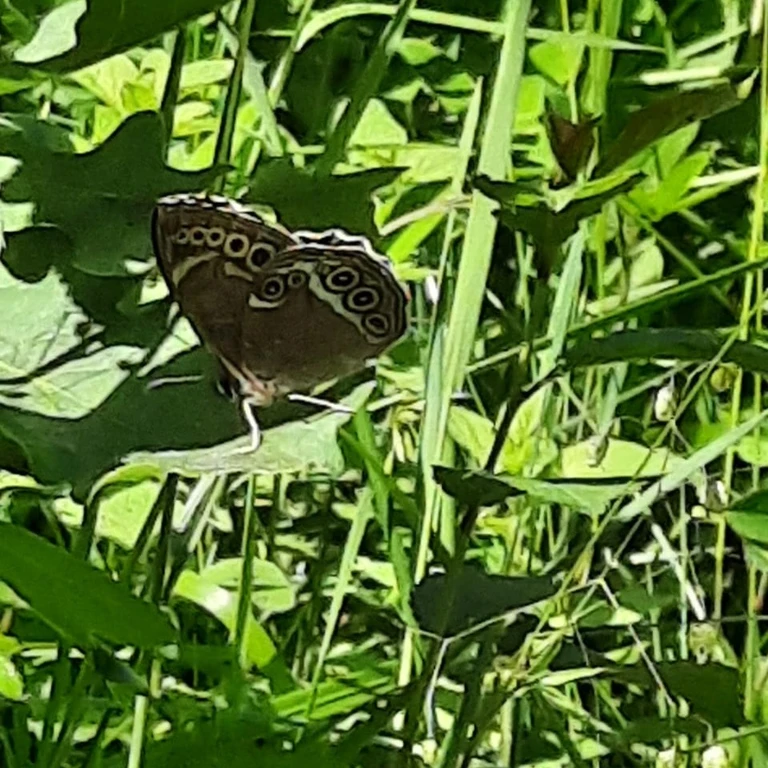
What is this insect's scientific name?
Lopinga achine (also Pararge achine)
